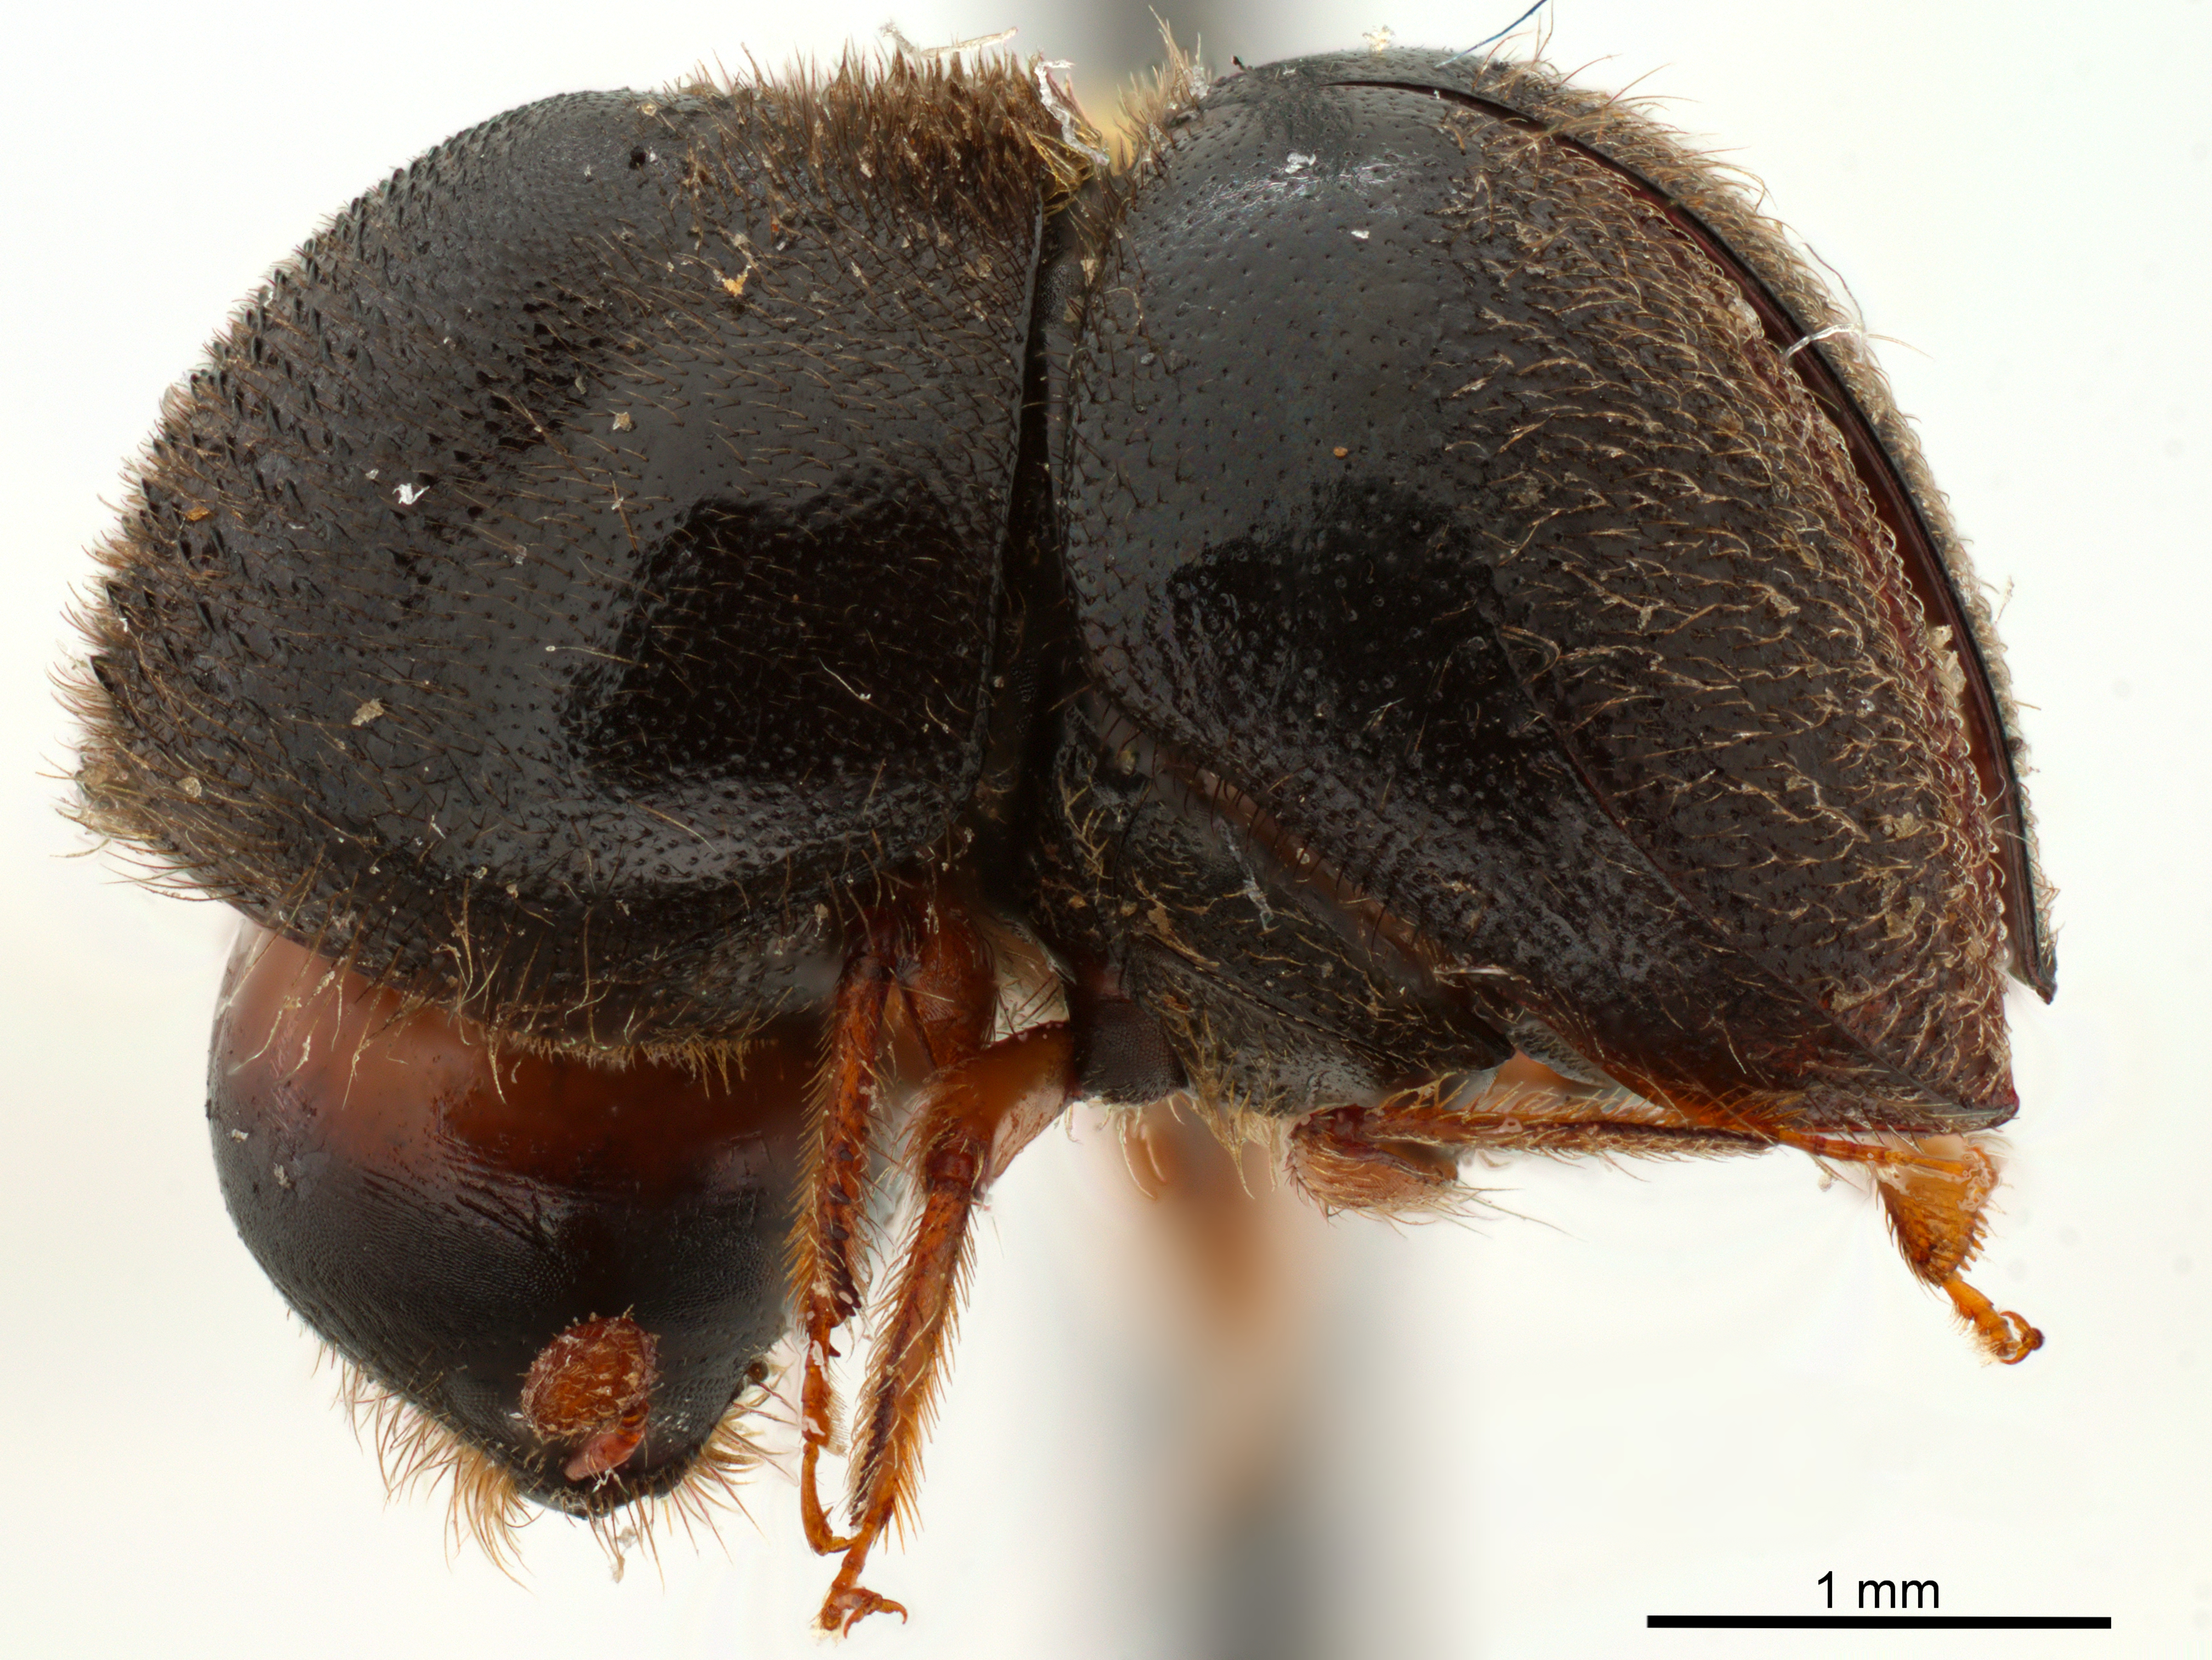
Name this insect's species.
Cnestus ater
